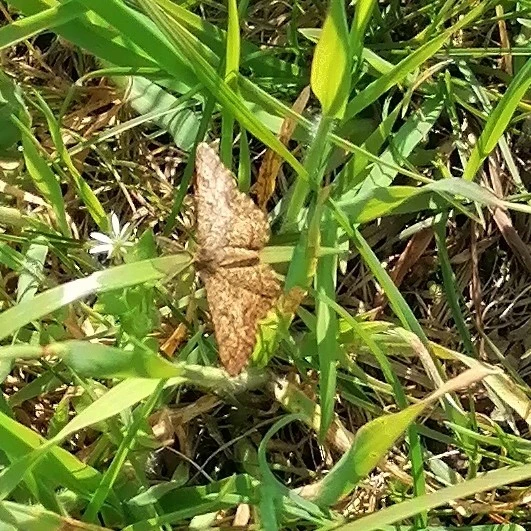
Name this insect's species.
Ematurga atomaria
